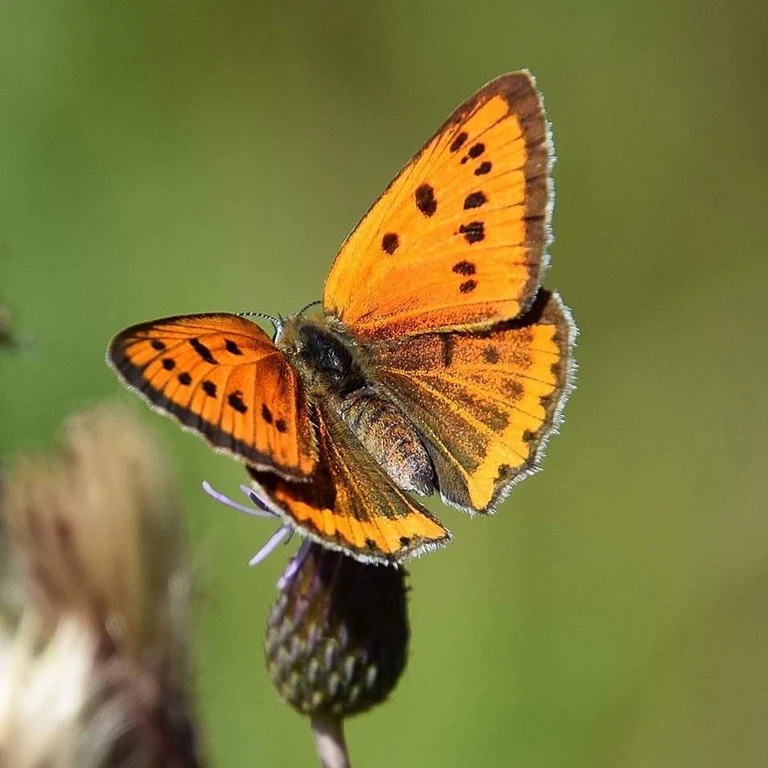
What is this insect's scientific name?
Lycaena dispar
